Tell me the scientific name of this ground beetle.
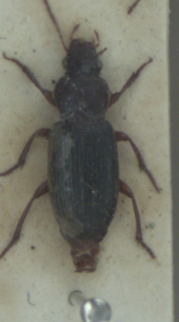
Ophonus rupicola
